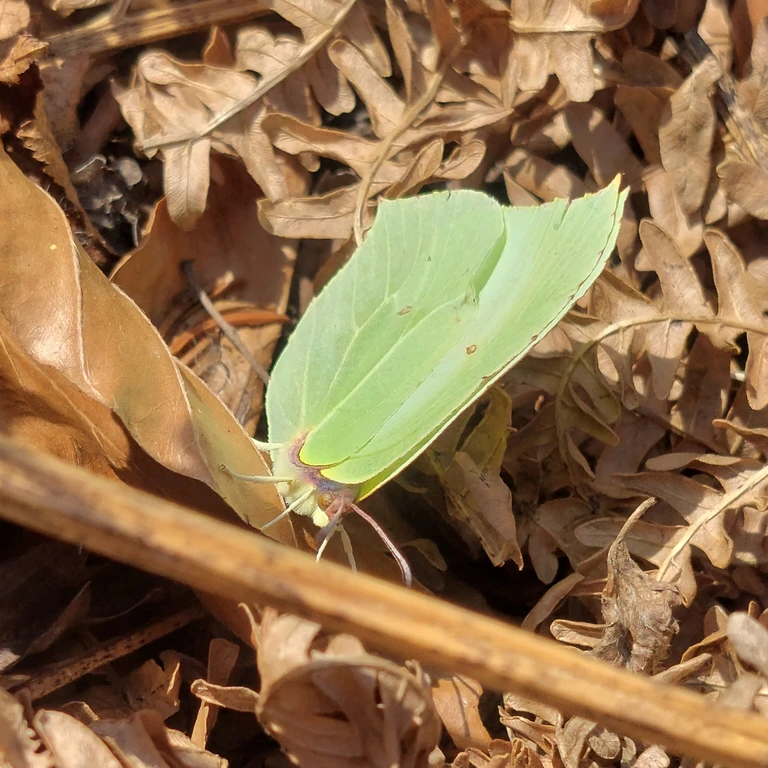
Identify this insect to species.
Gonepteryx rhamni
